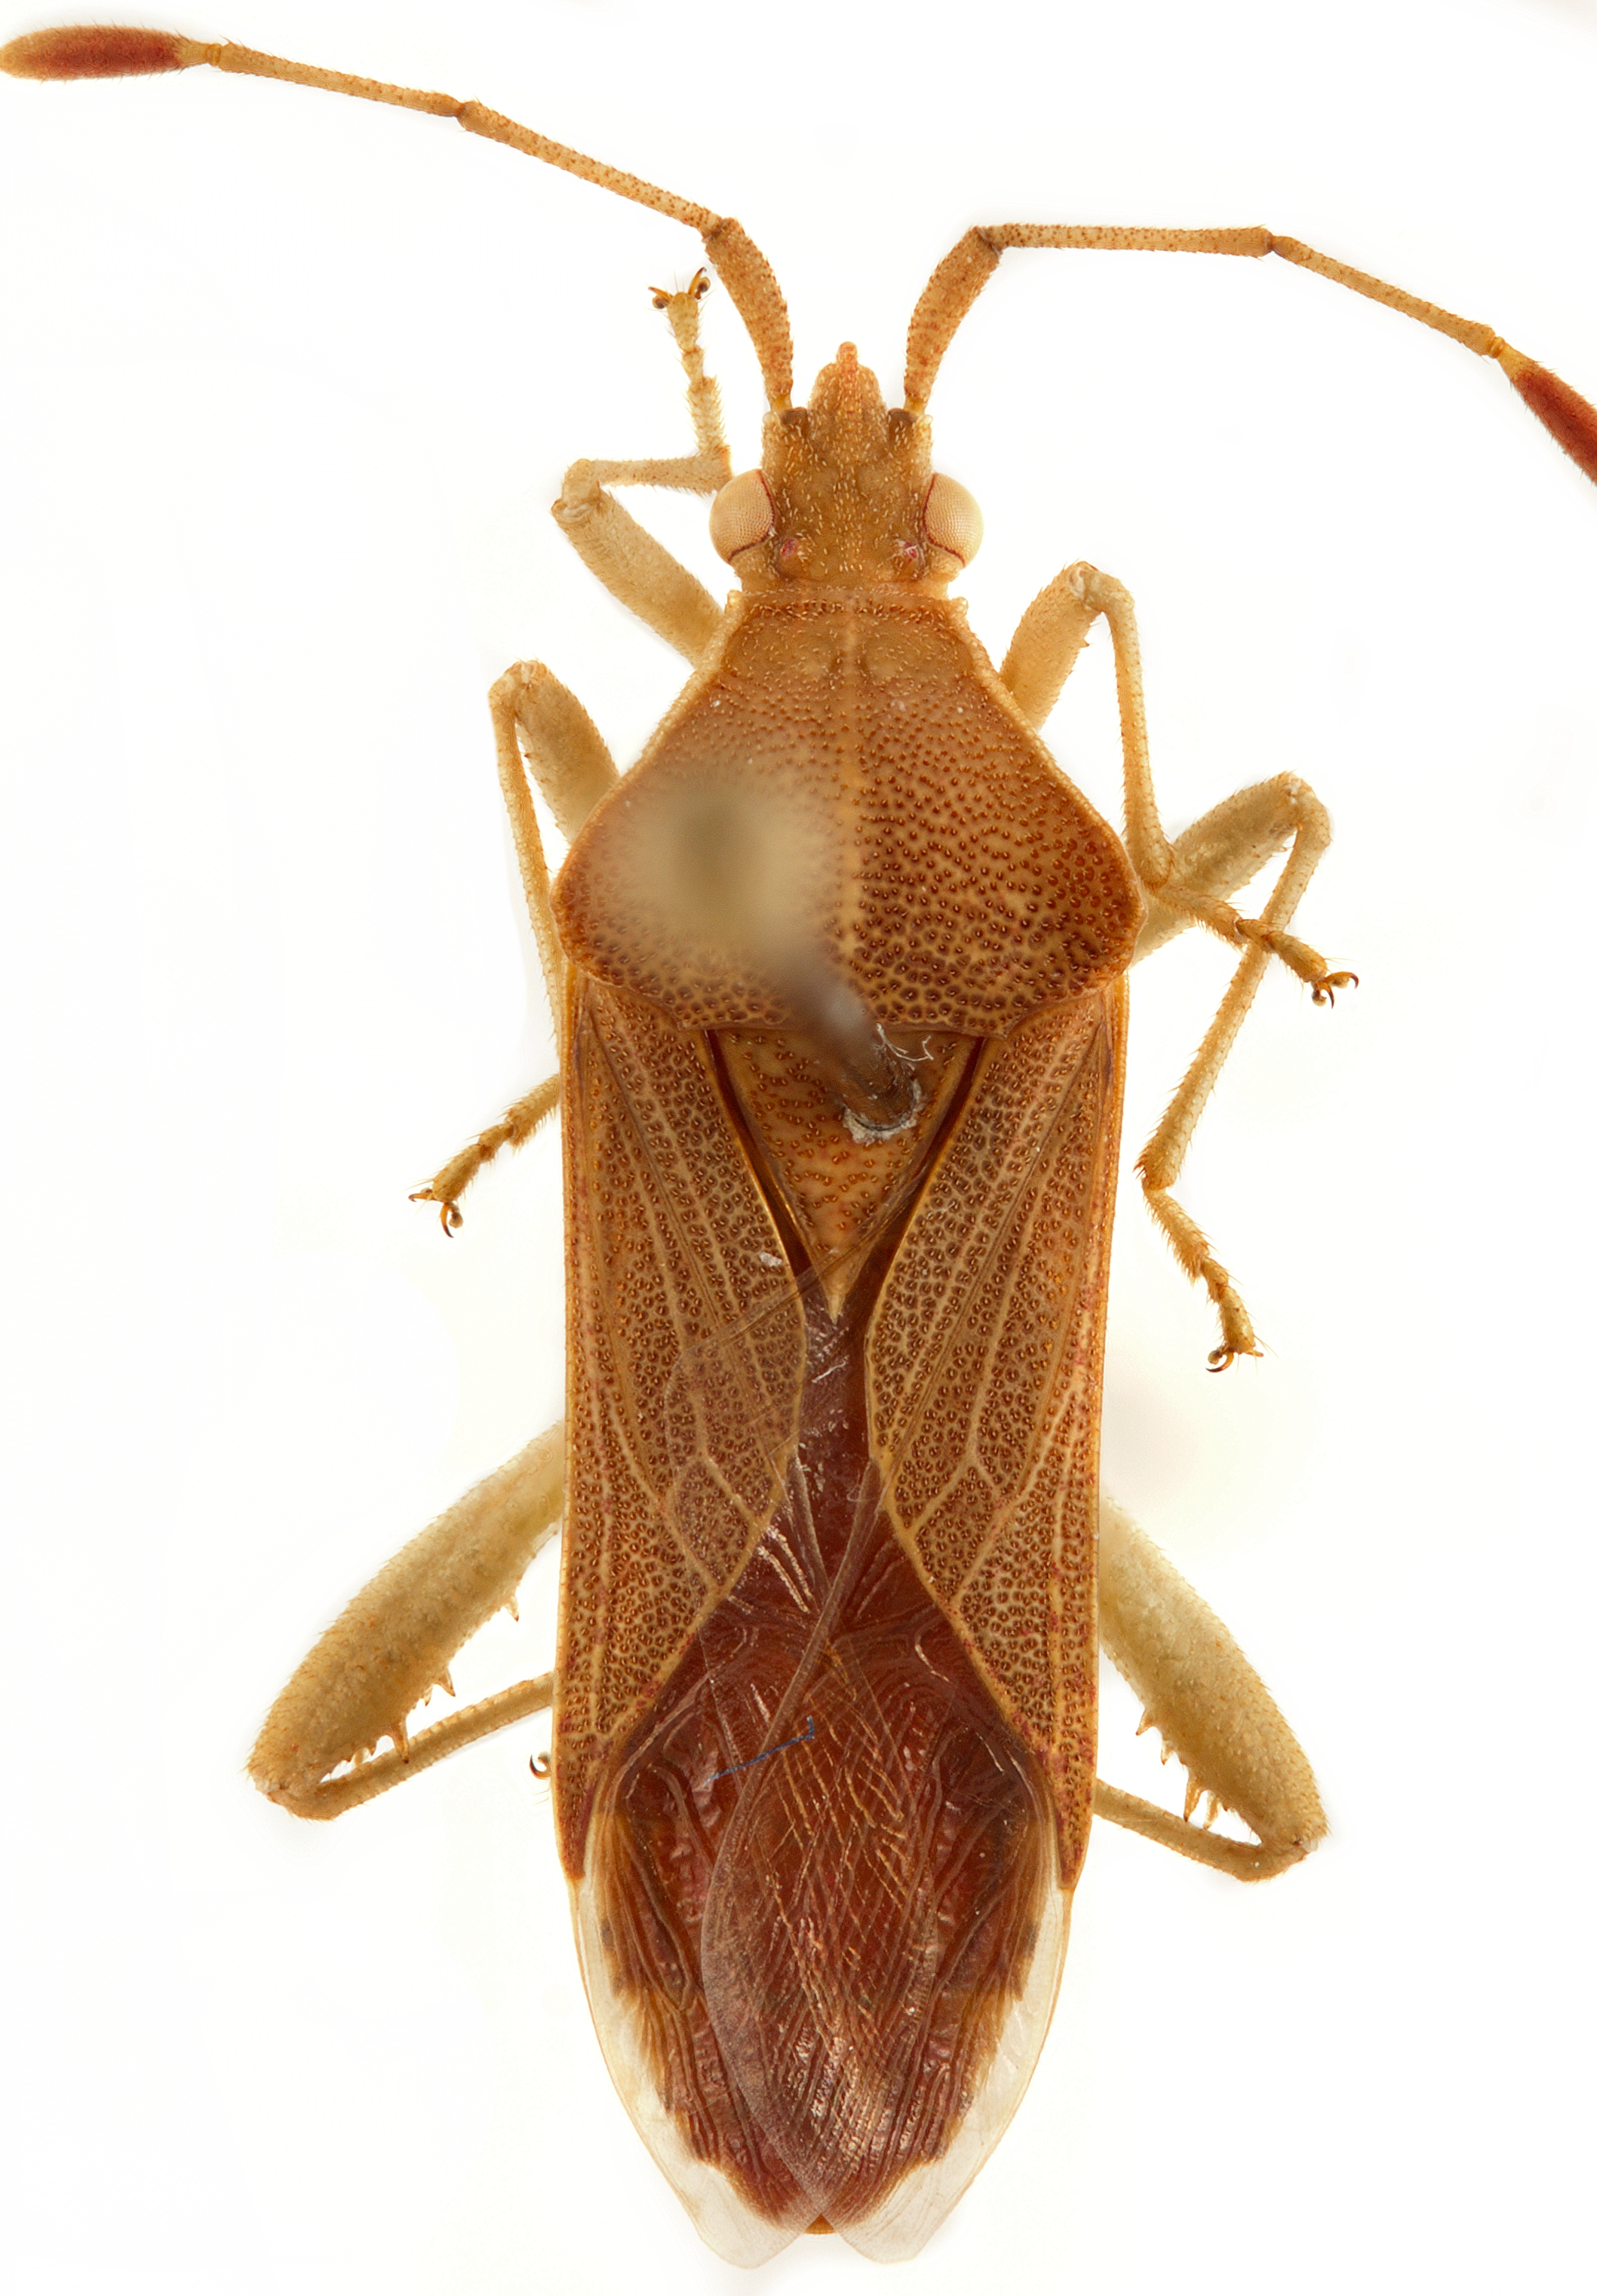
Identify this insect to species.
Dalmatomammurius cebrenoides
